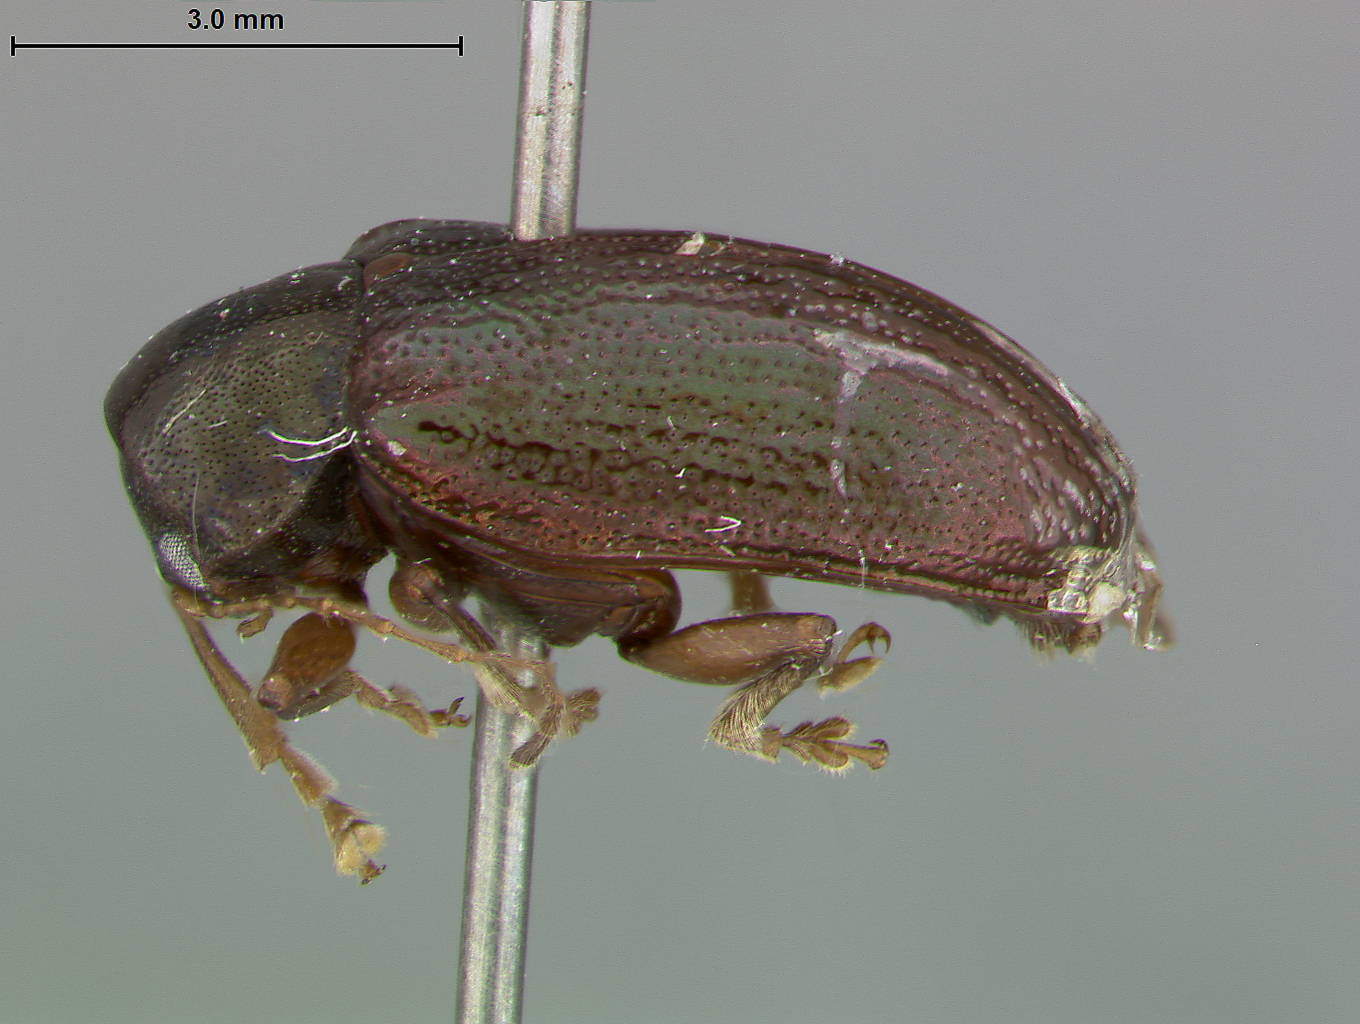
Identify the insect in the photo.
Colaspis cartwrighti
